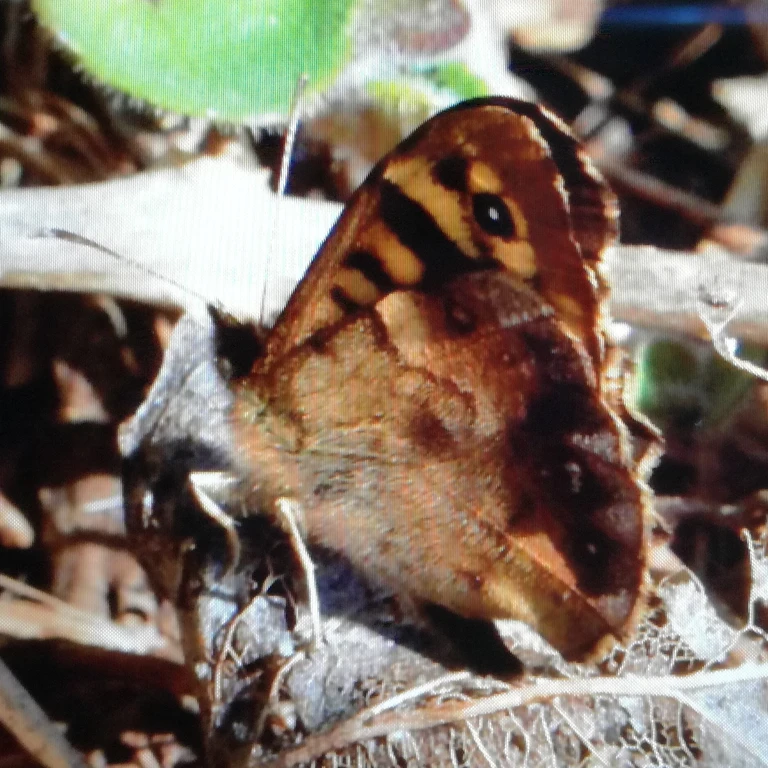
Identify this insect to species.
Pararge aegeria
